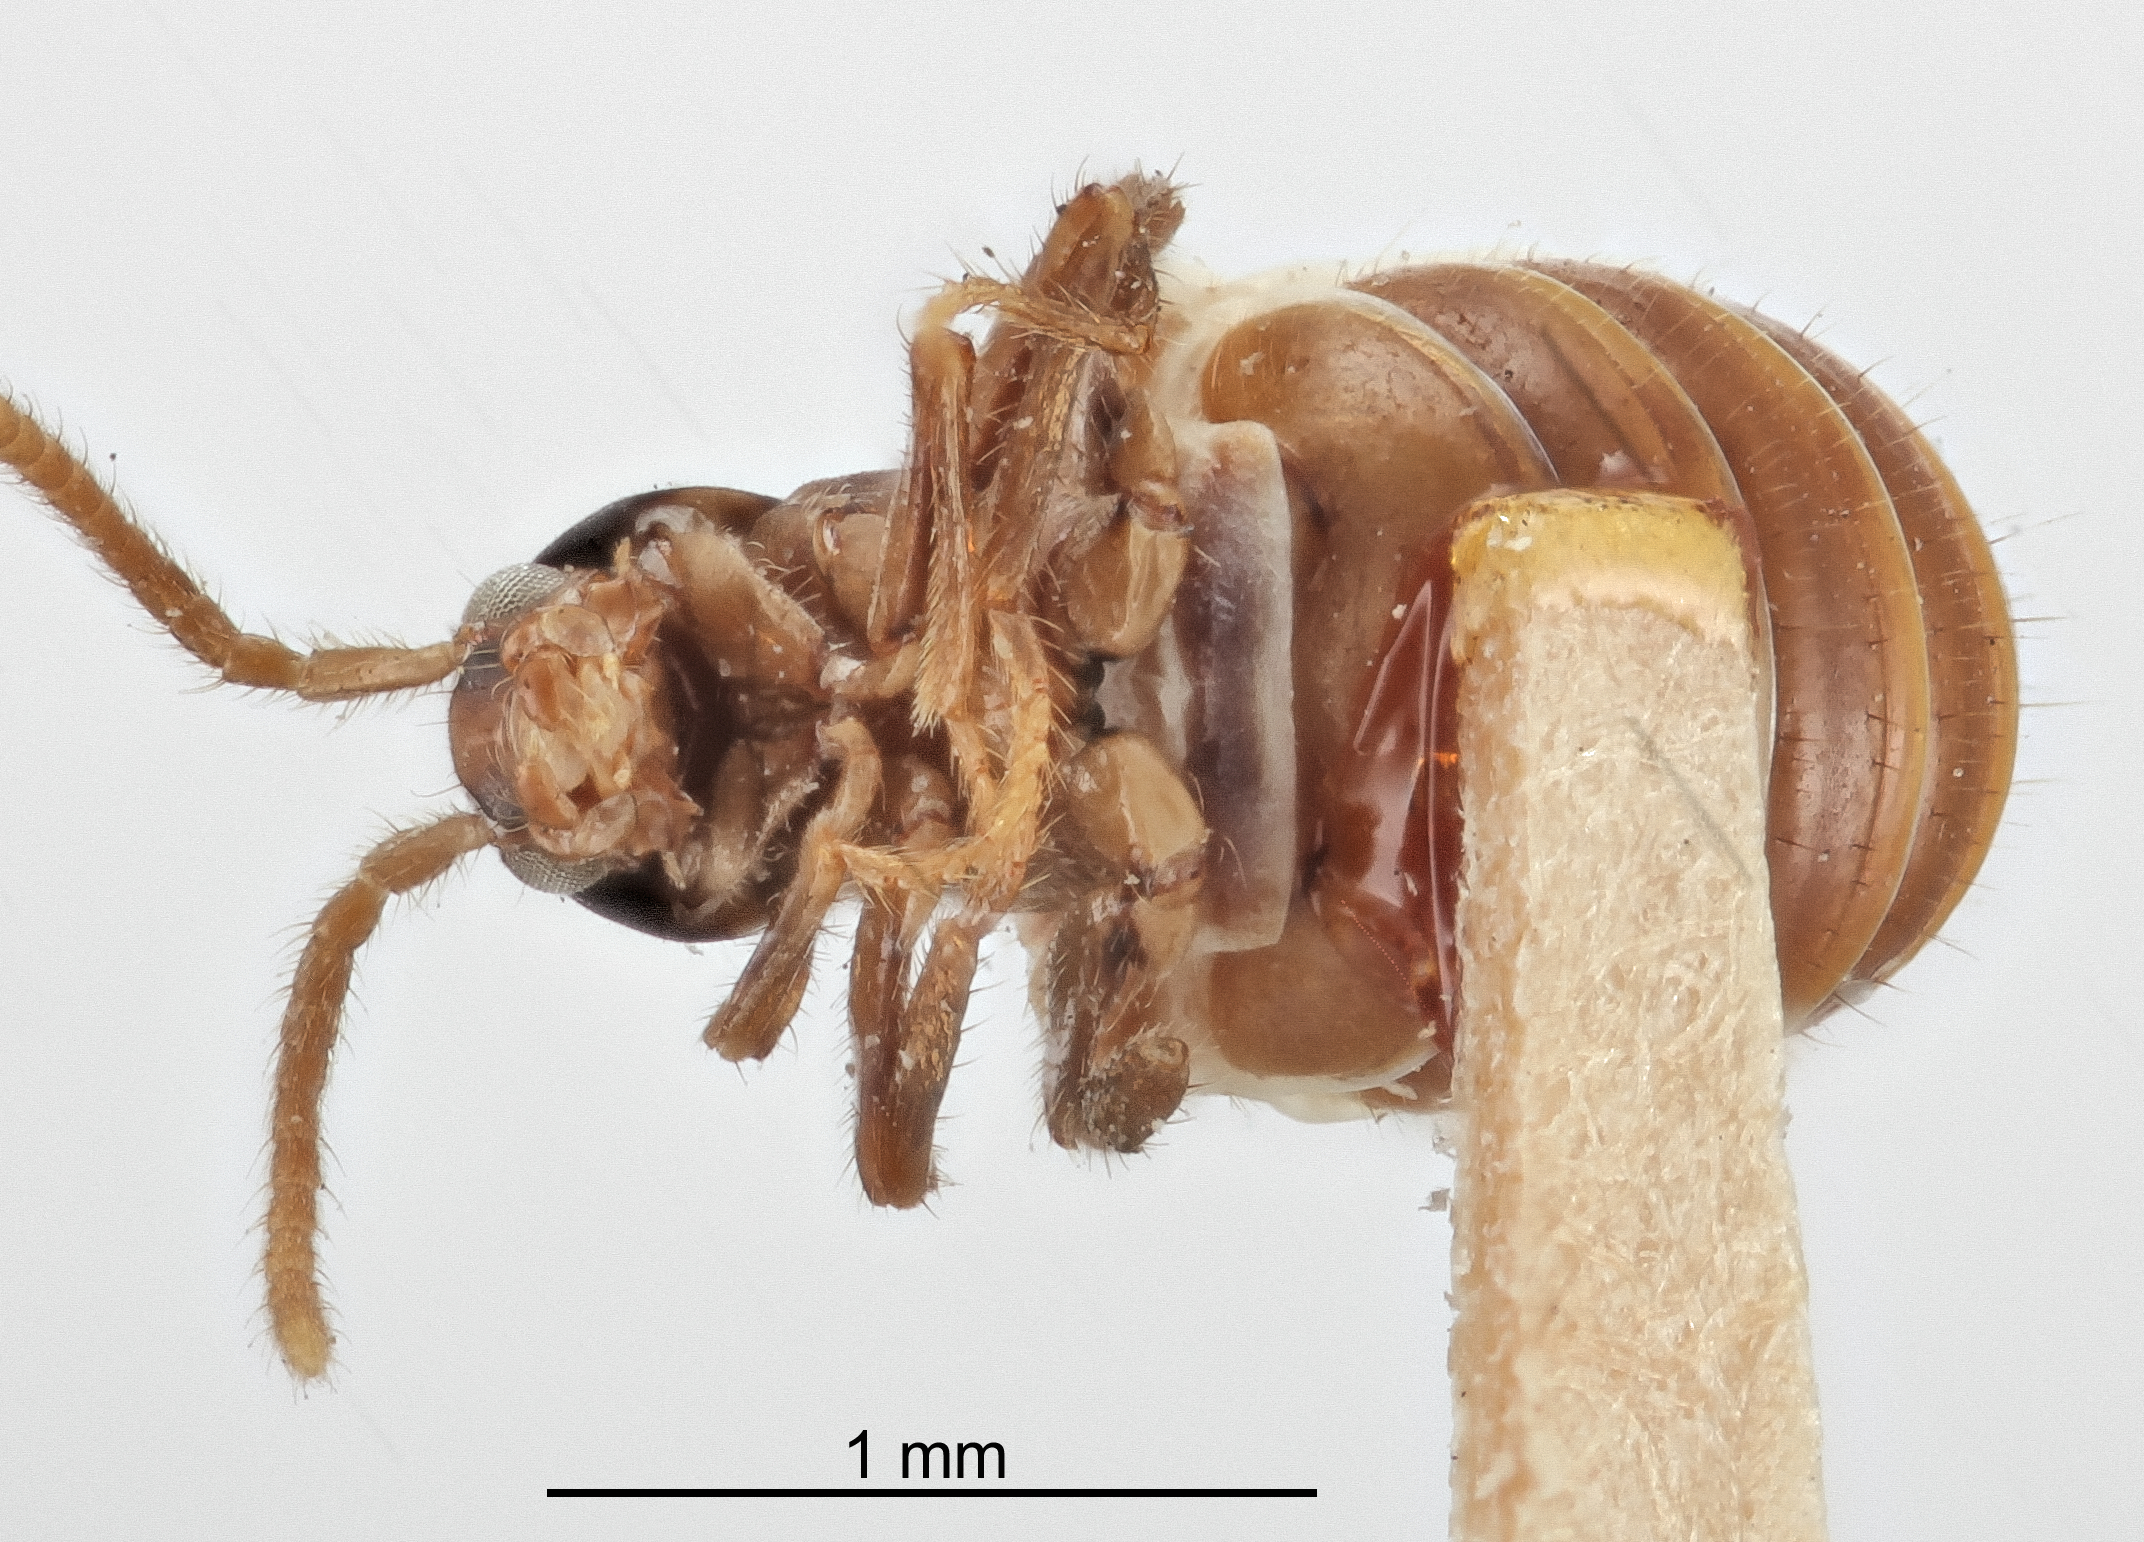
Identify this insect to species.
Termitogaster insolena
